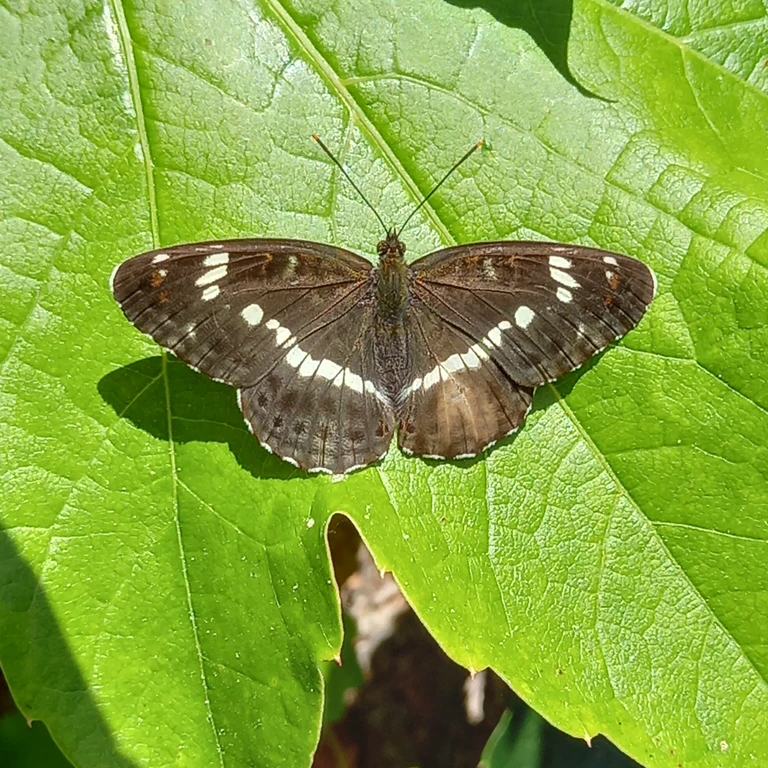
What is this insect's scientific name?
Limenitis camilla (also Ladoga camilla)
